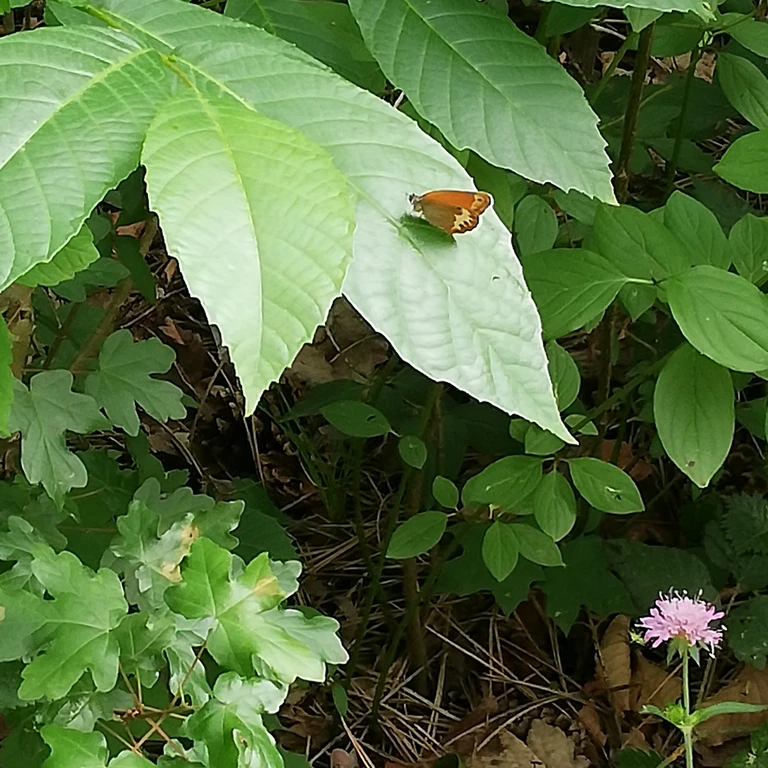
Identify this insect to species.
Coenonympha arcania
